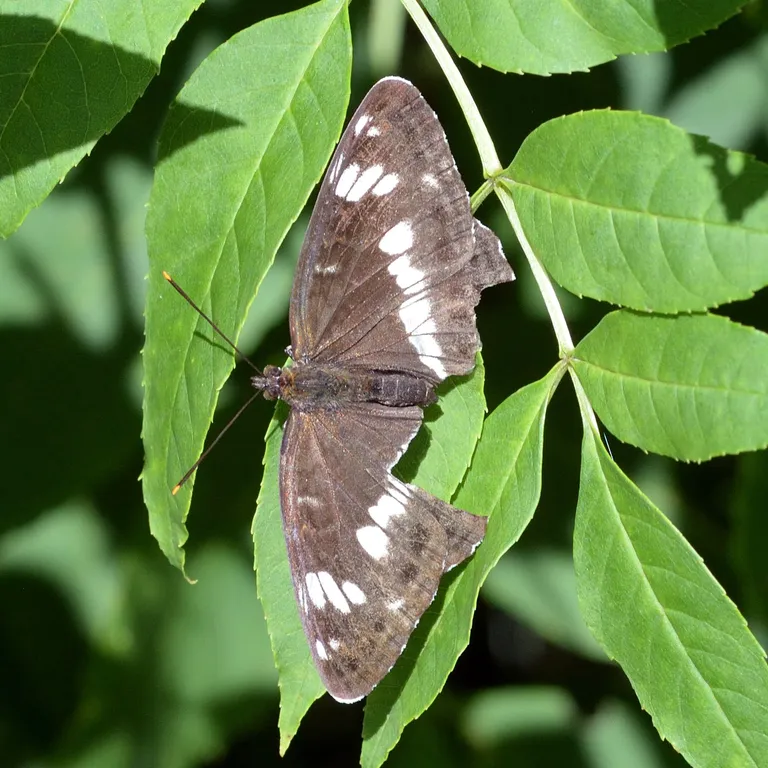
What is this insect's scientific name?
Limenitis camilla (also Ladoga camilla)
